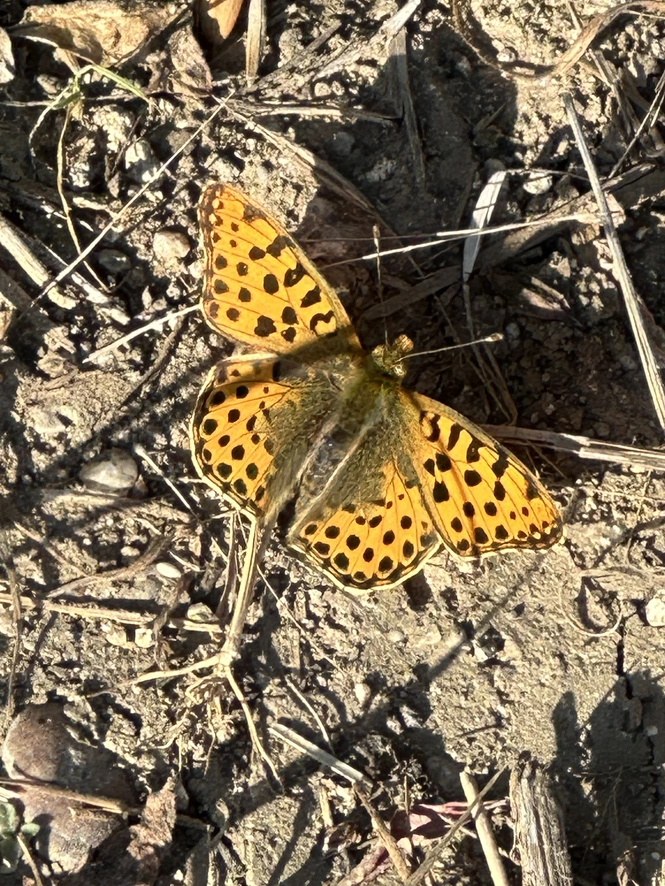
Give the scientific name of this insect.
Issoria lathonia
